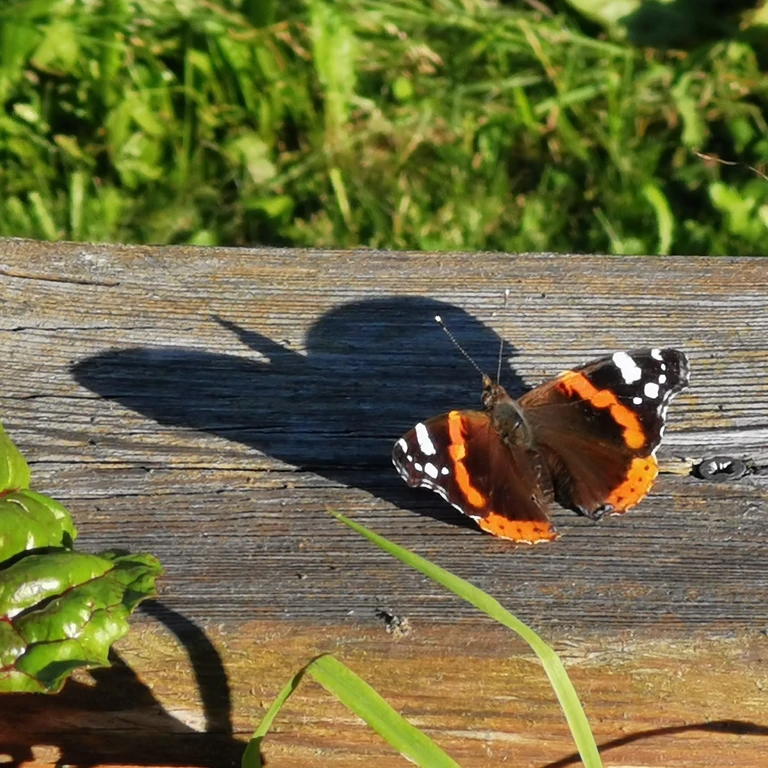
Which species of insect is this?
Vanessa atalanta
